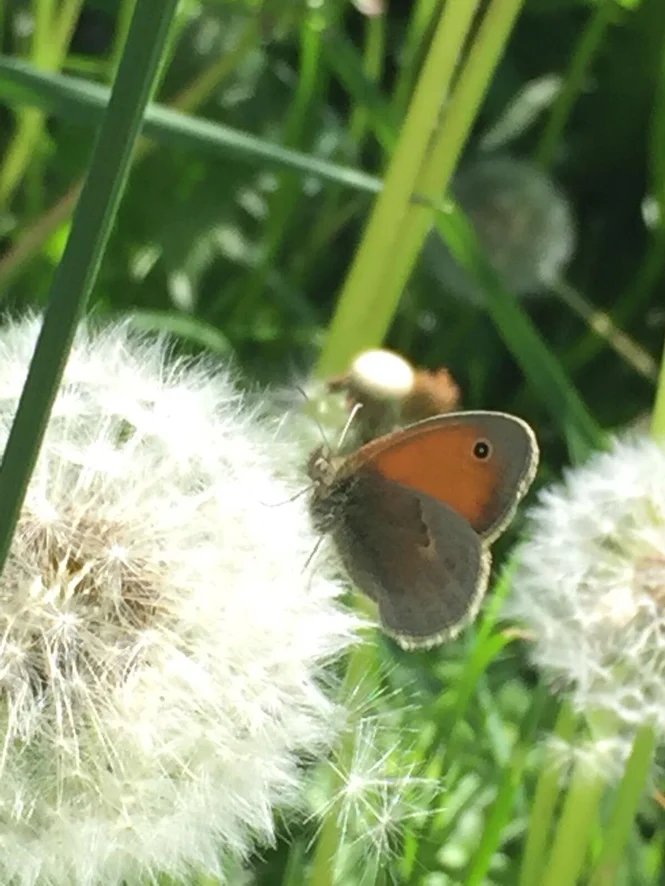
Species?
Coenonympha pamphilus
